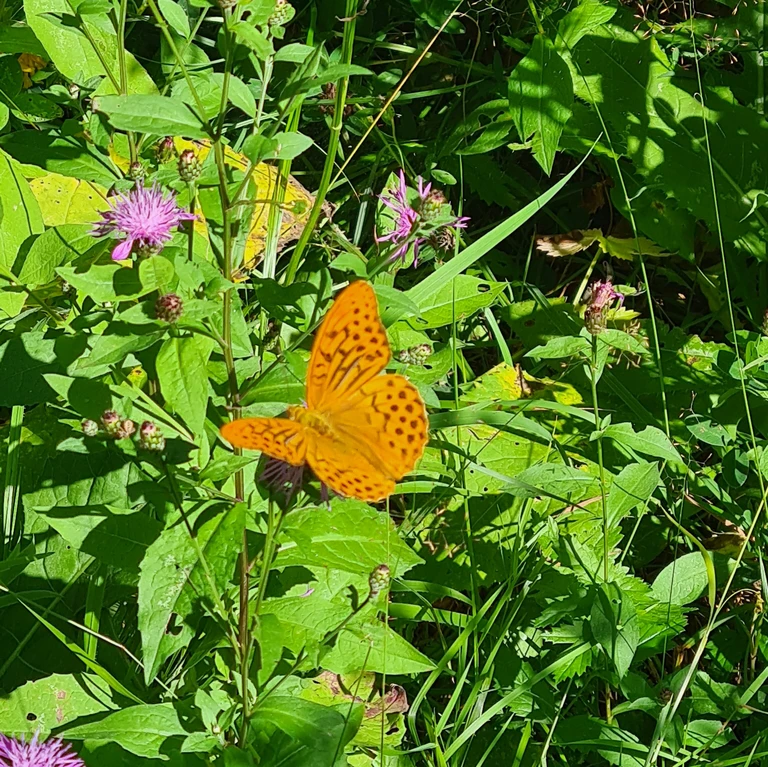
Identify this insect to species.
Argynnis paphia
